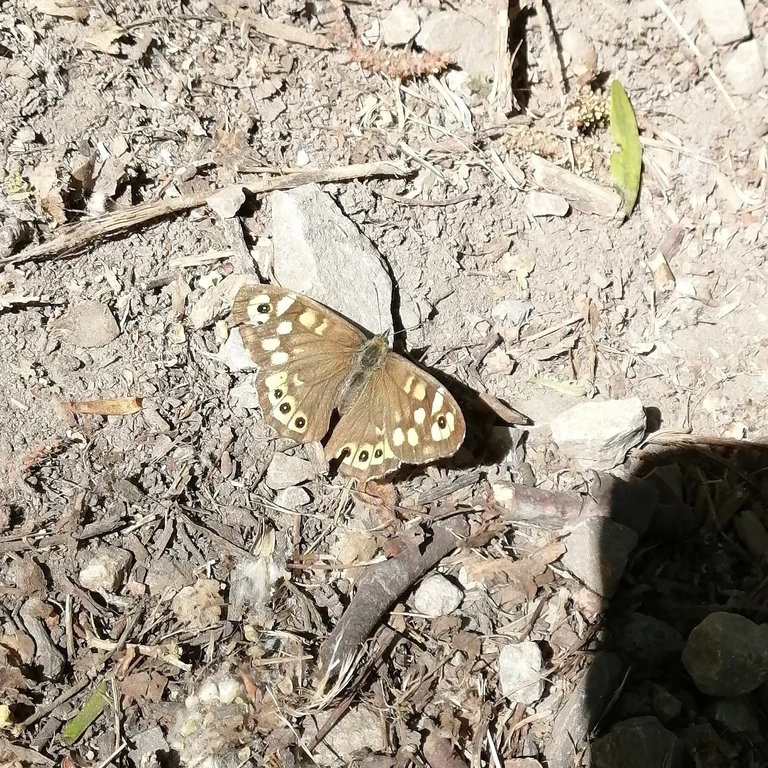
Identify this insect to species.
Pararge aegeria
